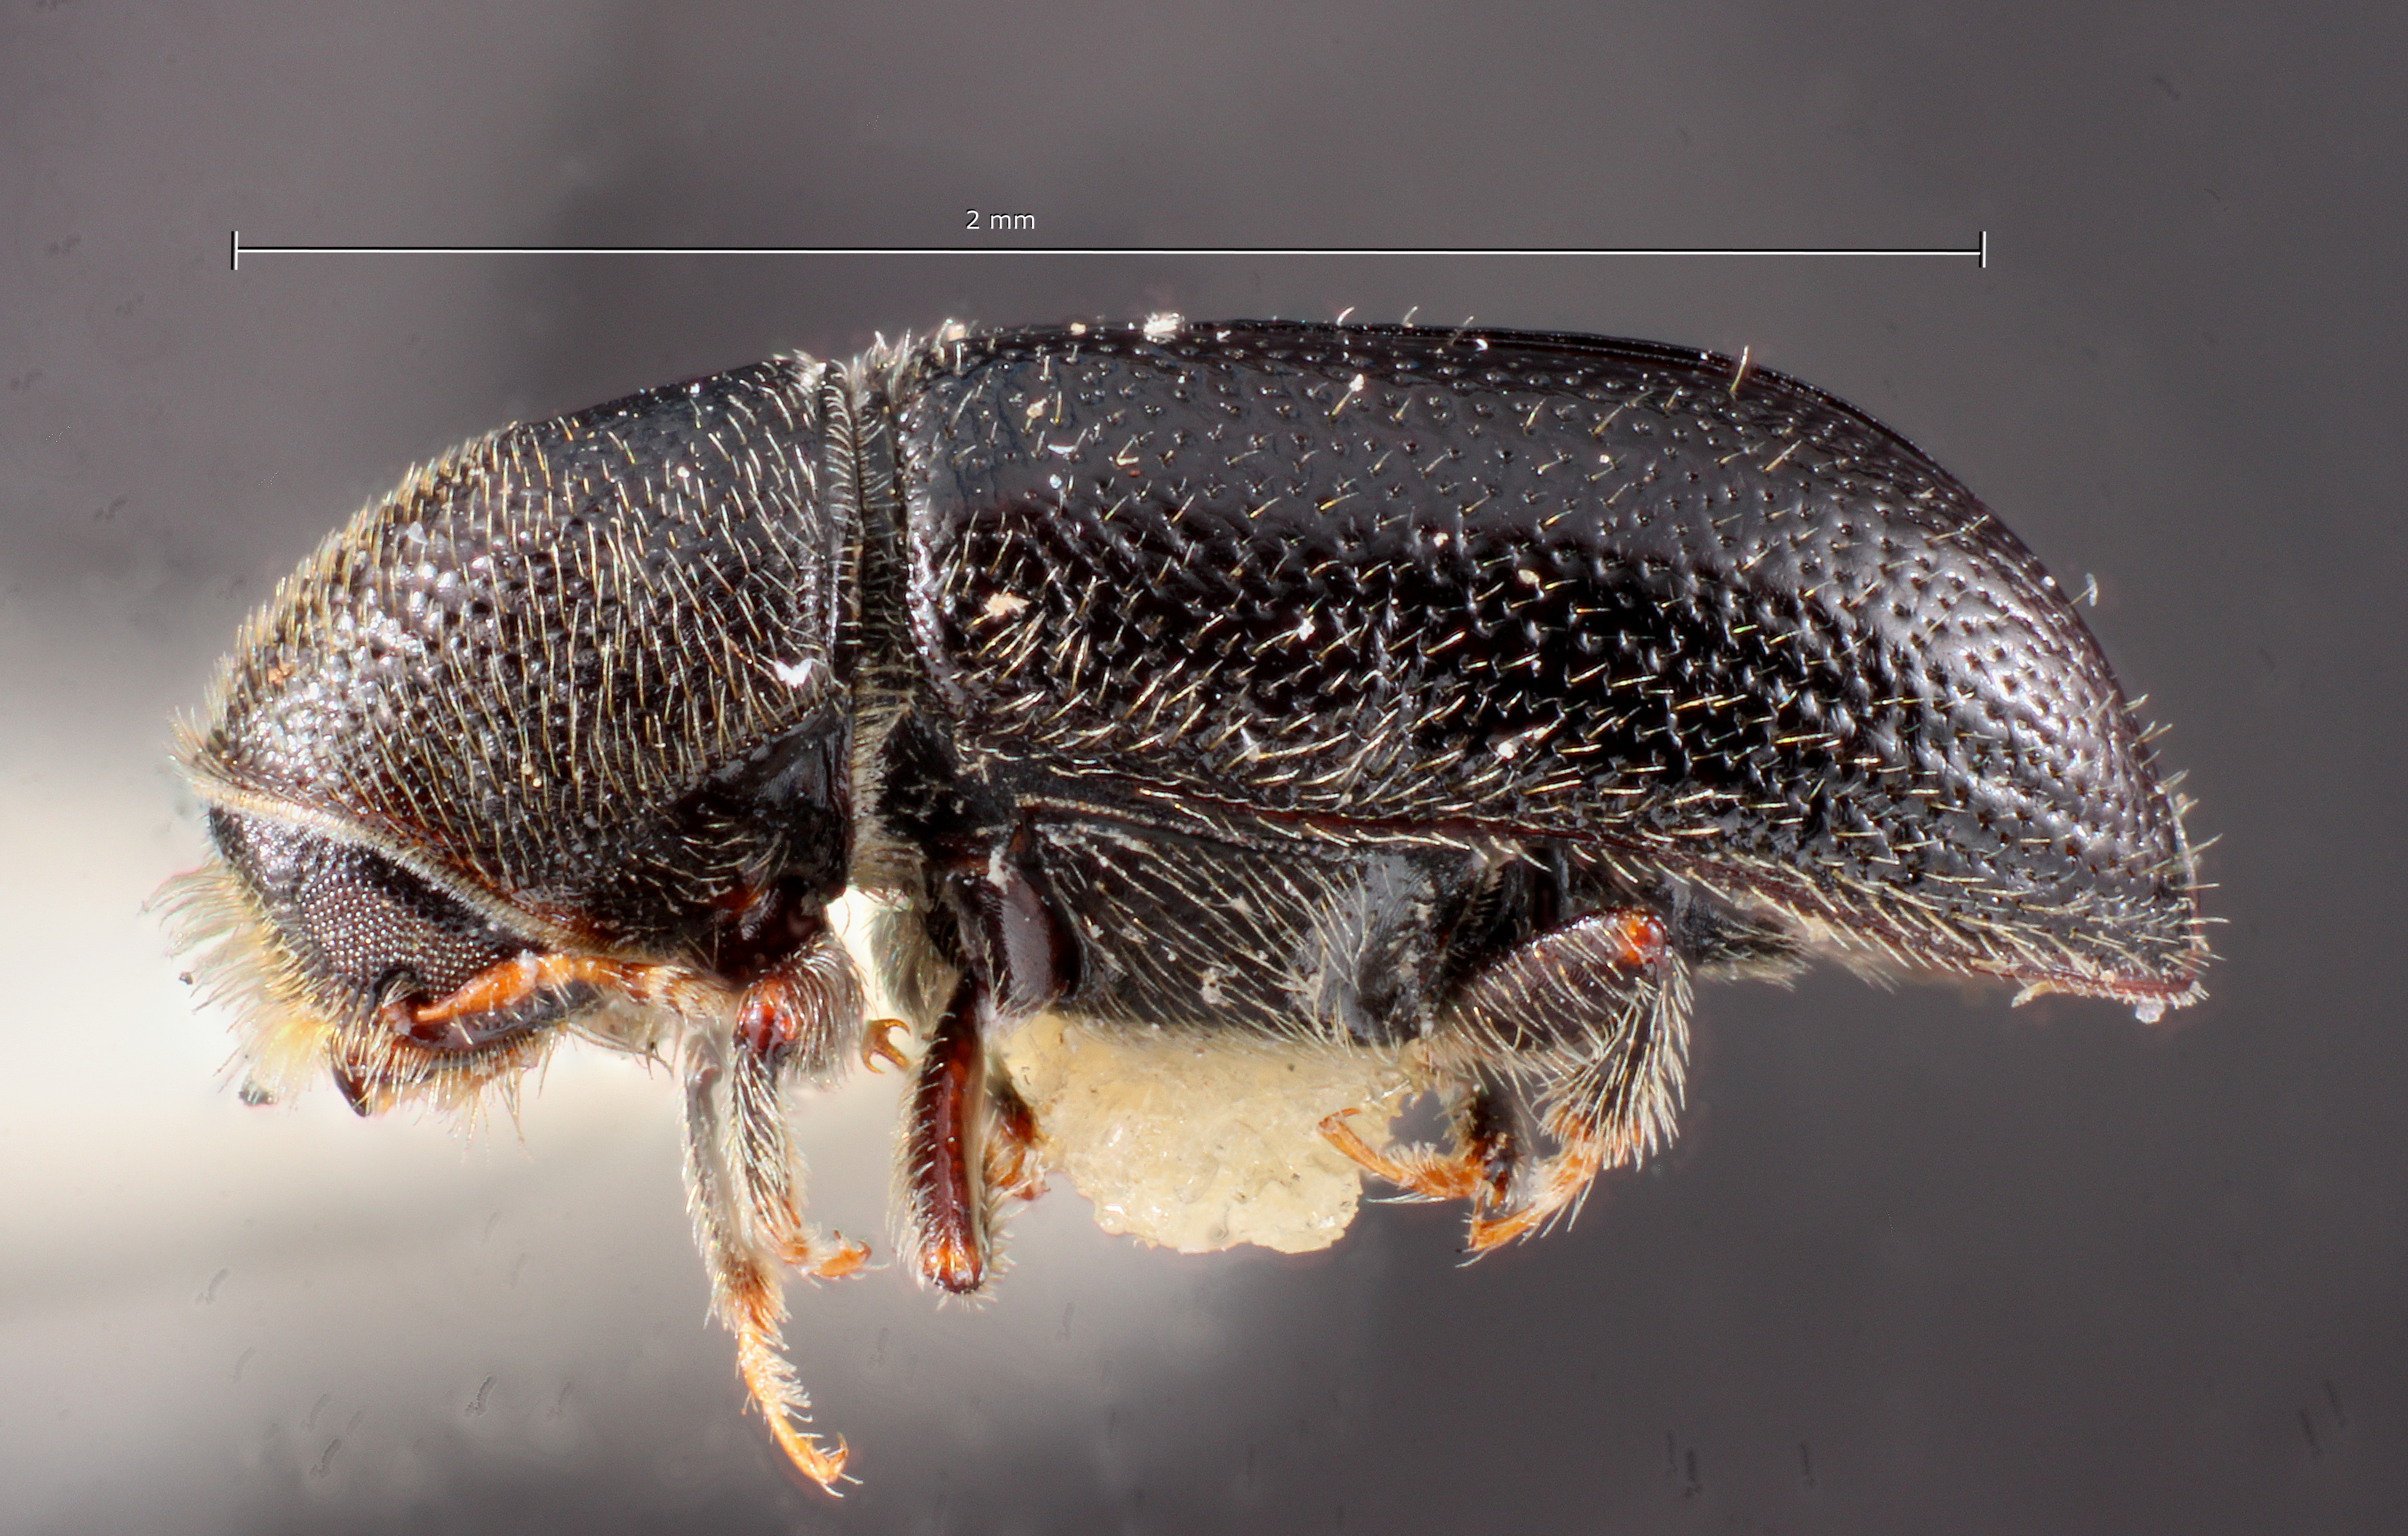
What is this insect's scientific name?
Pityophthorus aztecus
